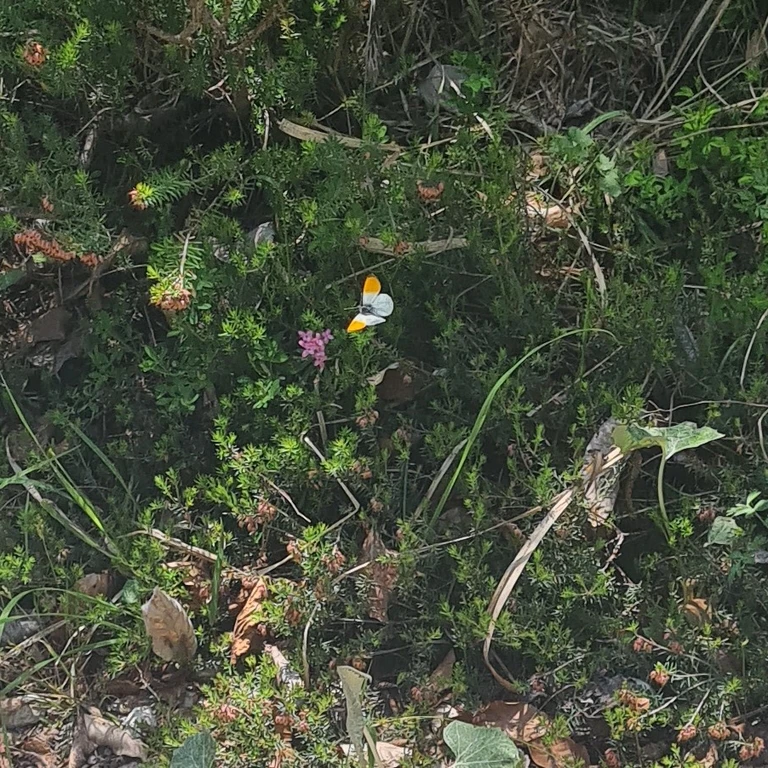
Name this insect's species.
Anthocharis cardamines
